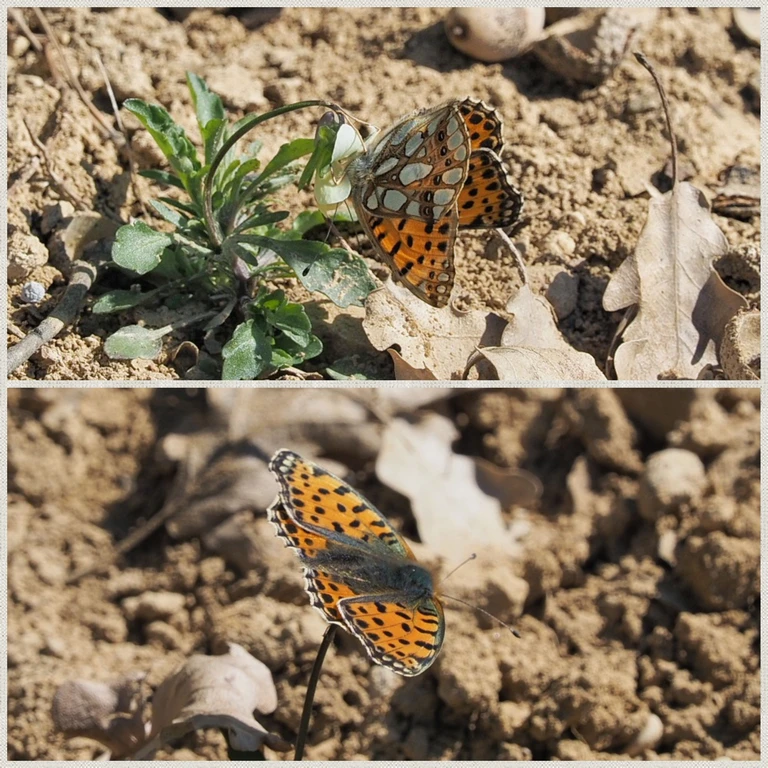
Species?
Issoria lathonia
